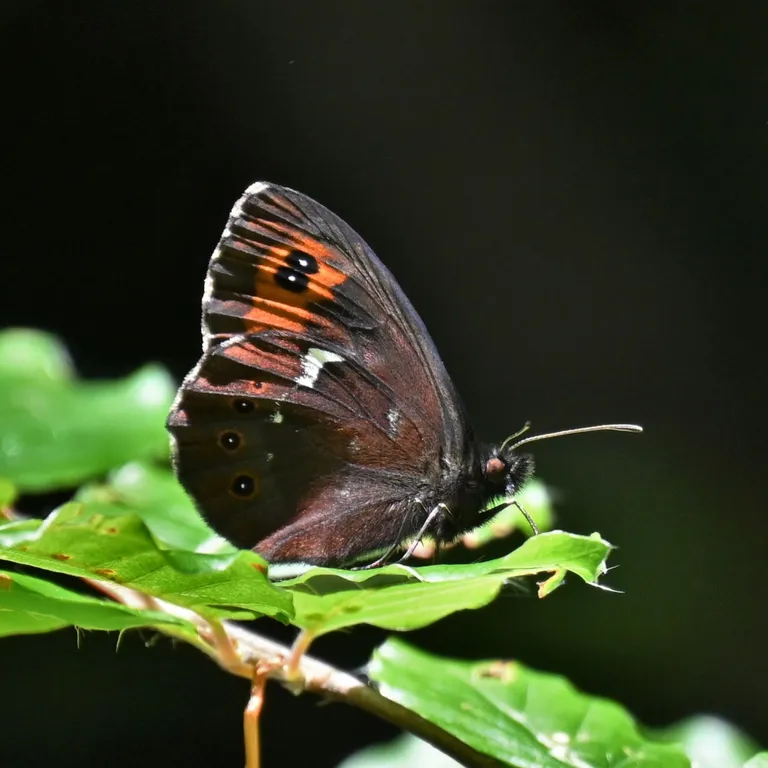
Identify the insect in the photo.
Erebia ligea
